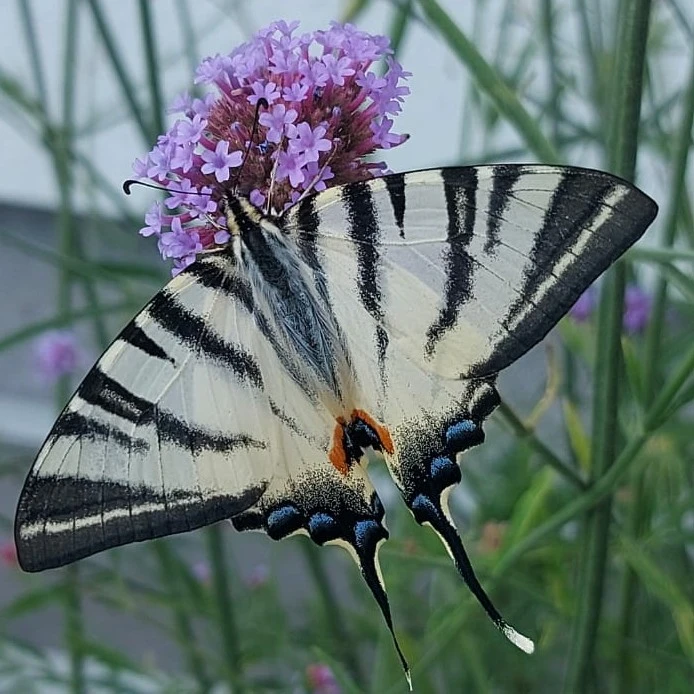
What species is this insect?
Iphiclides podalirius
